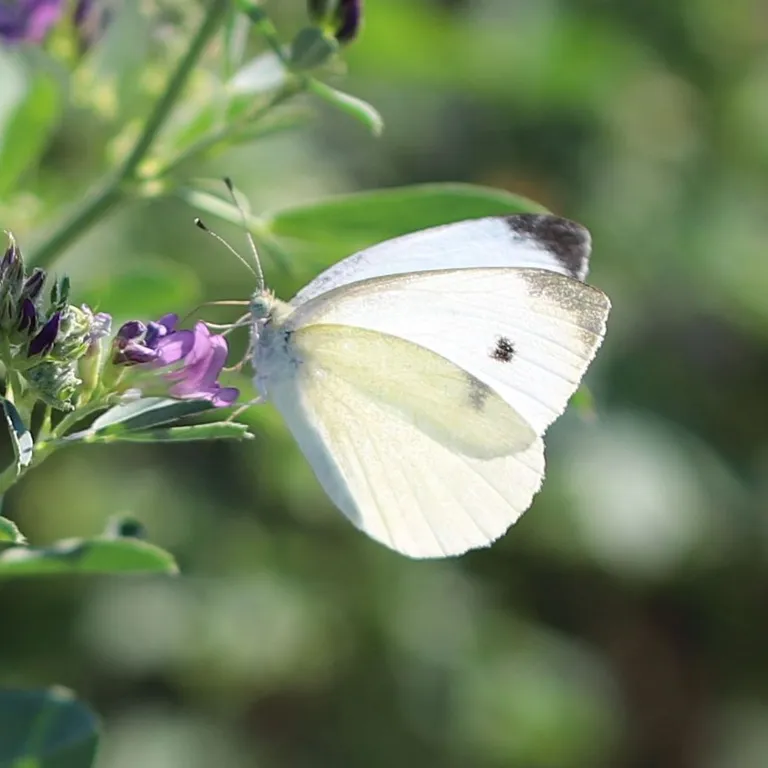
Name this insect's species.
Pieris rapae
